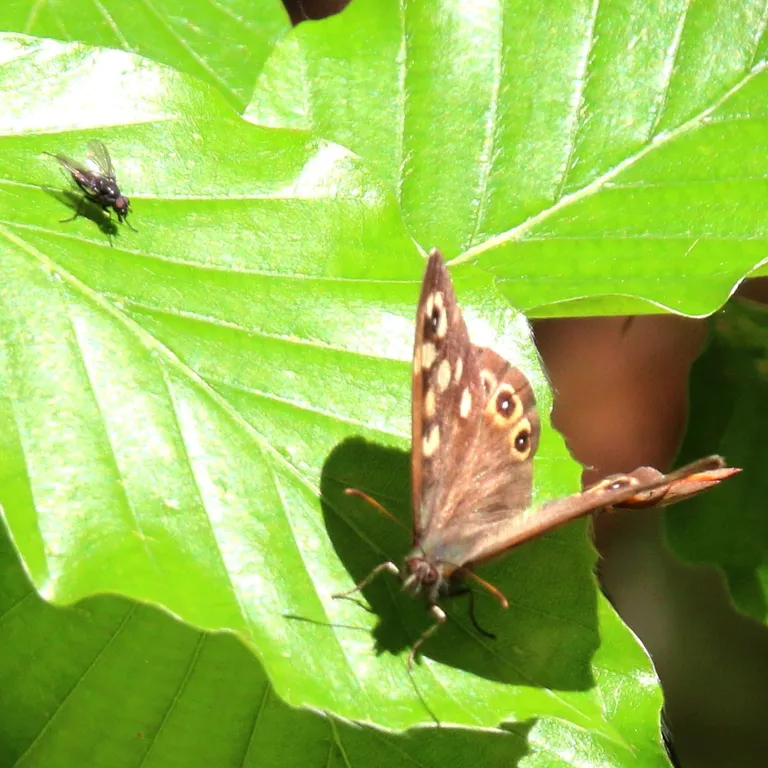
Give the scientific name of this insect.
Pararge aegeria
